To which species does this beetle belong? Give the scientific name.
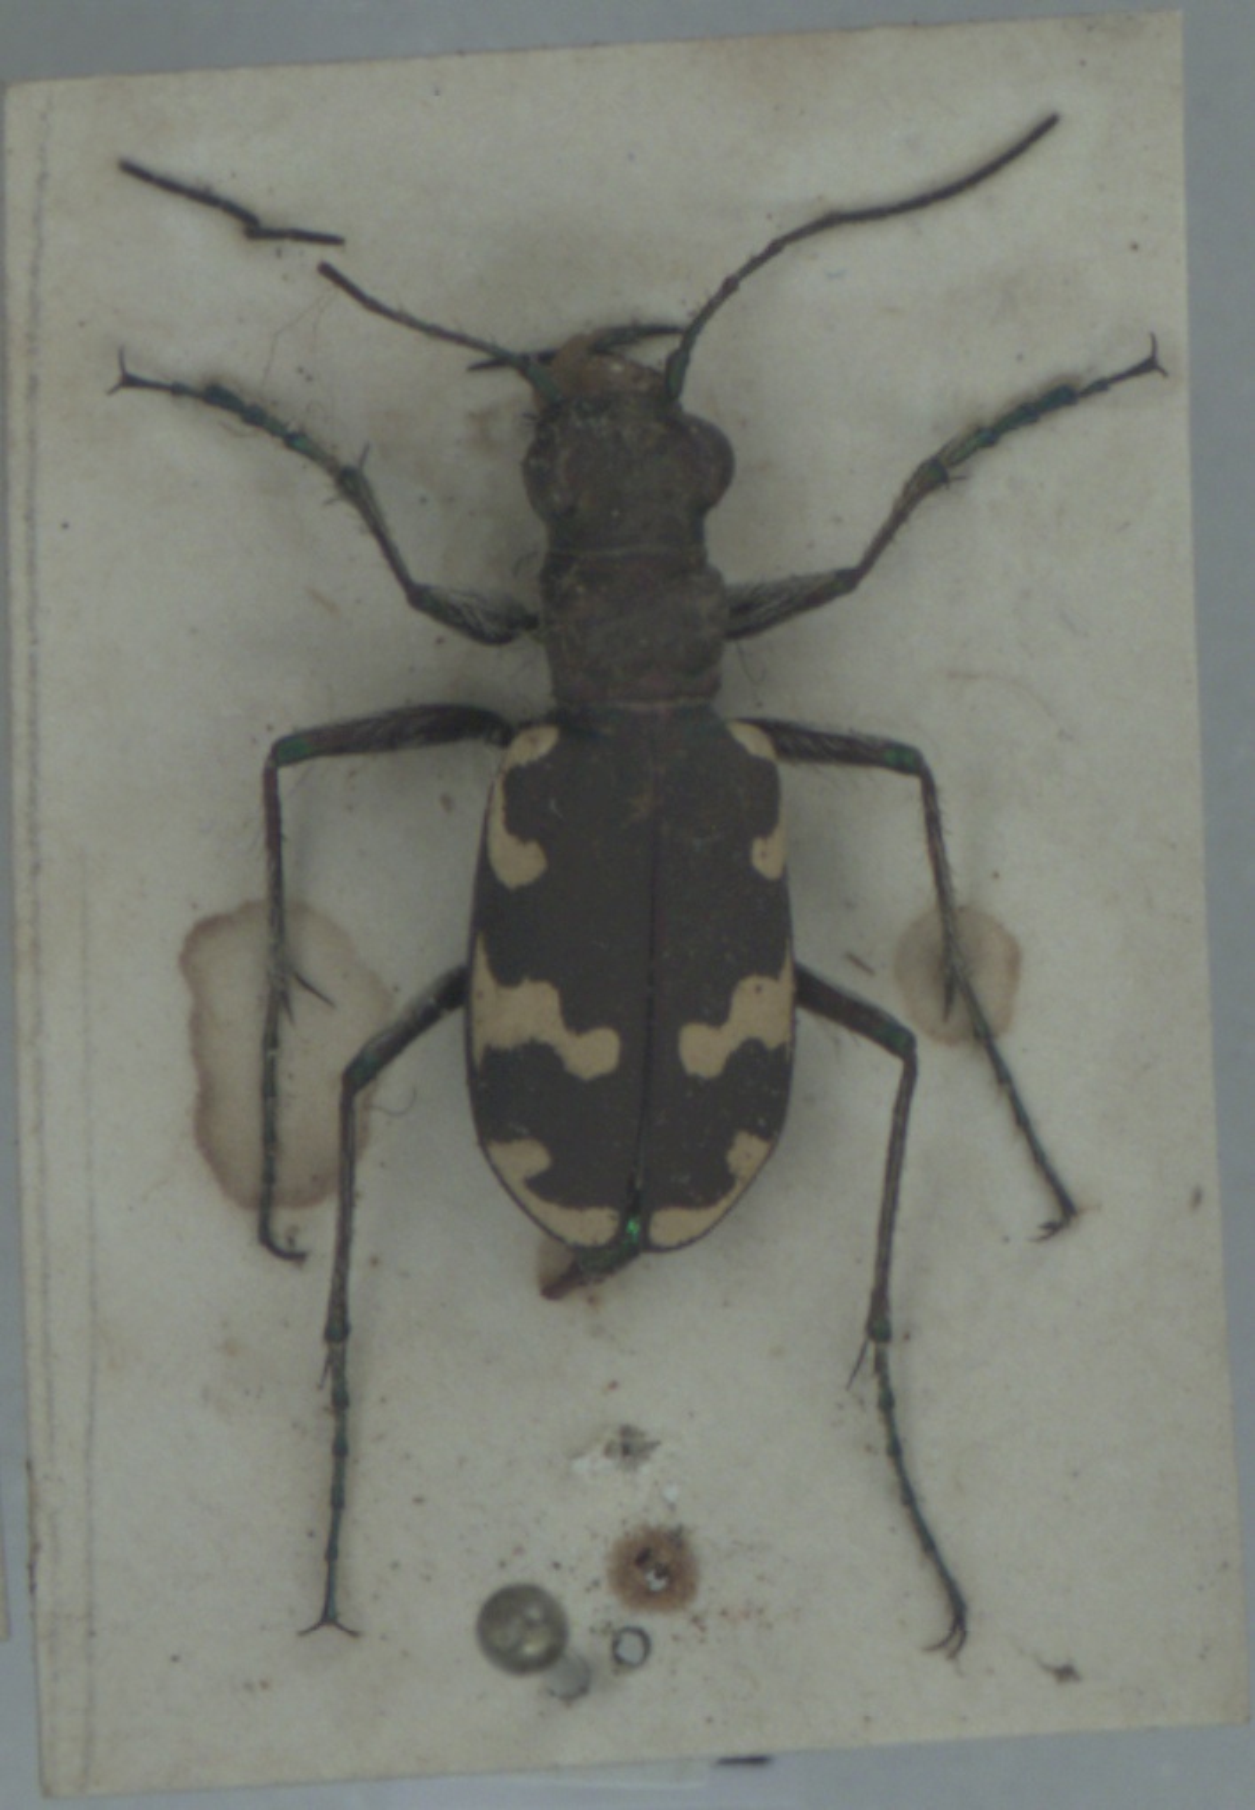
Cicindela hybrida
